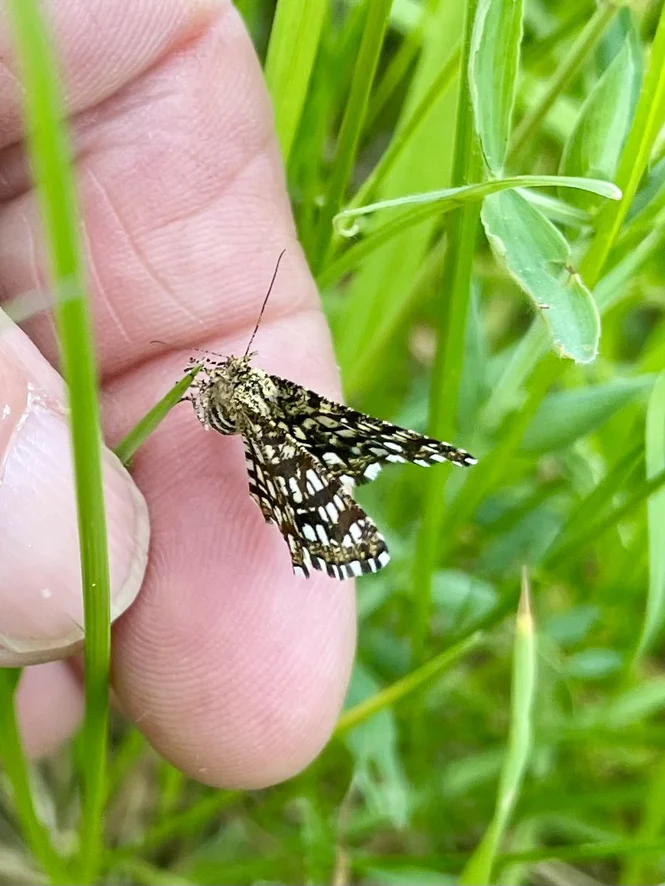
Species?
Chiasmia clathrata
